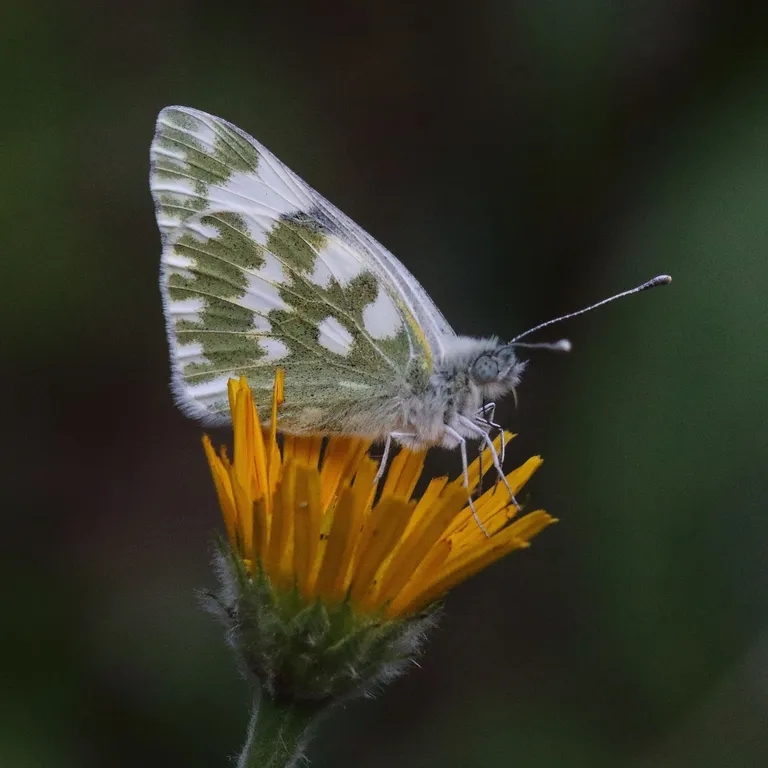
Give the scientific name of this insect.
Pontia edusa
